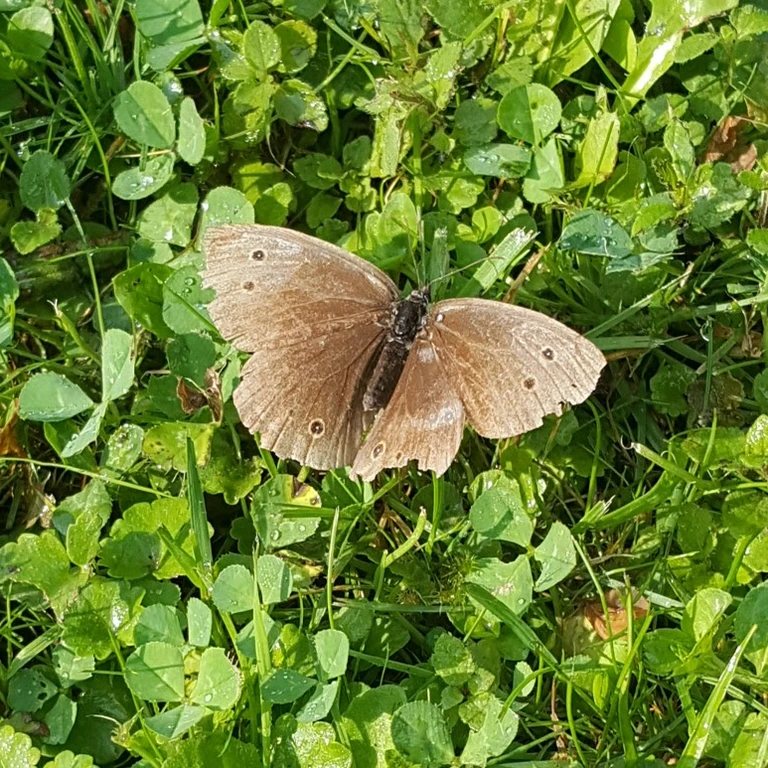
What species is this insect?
Aphantopus hyperantus
